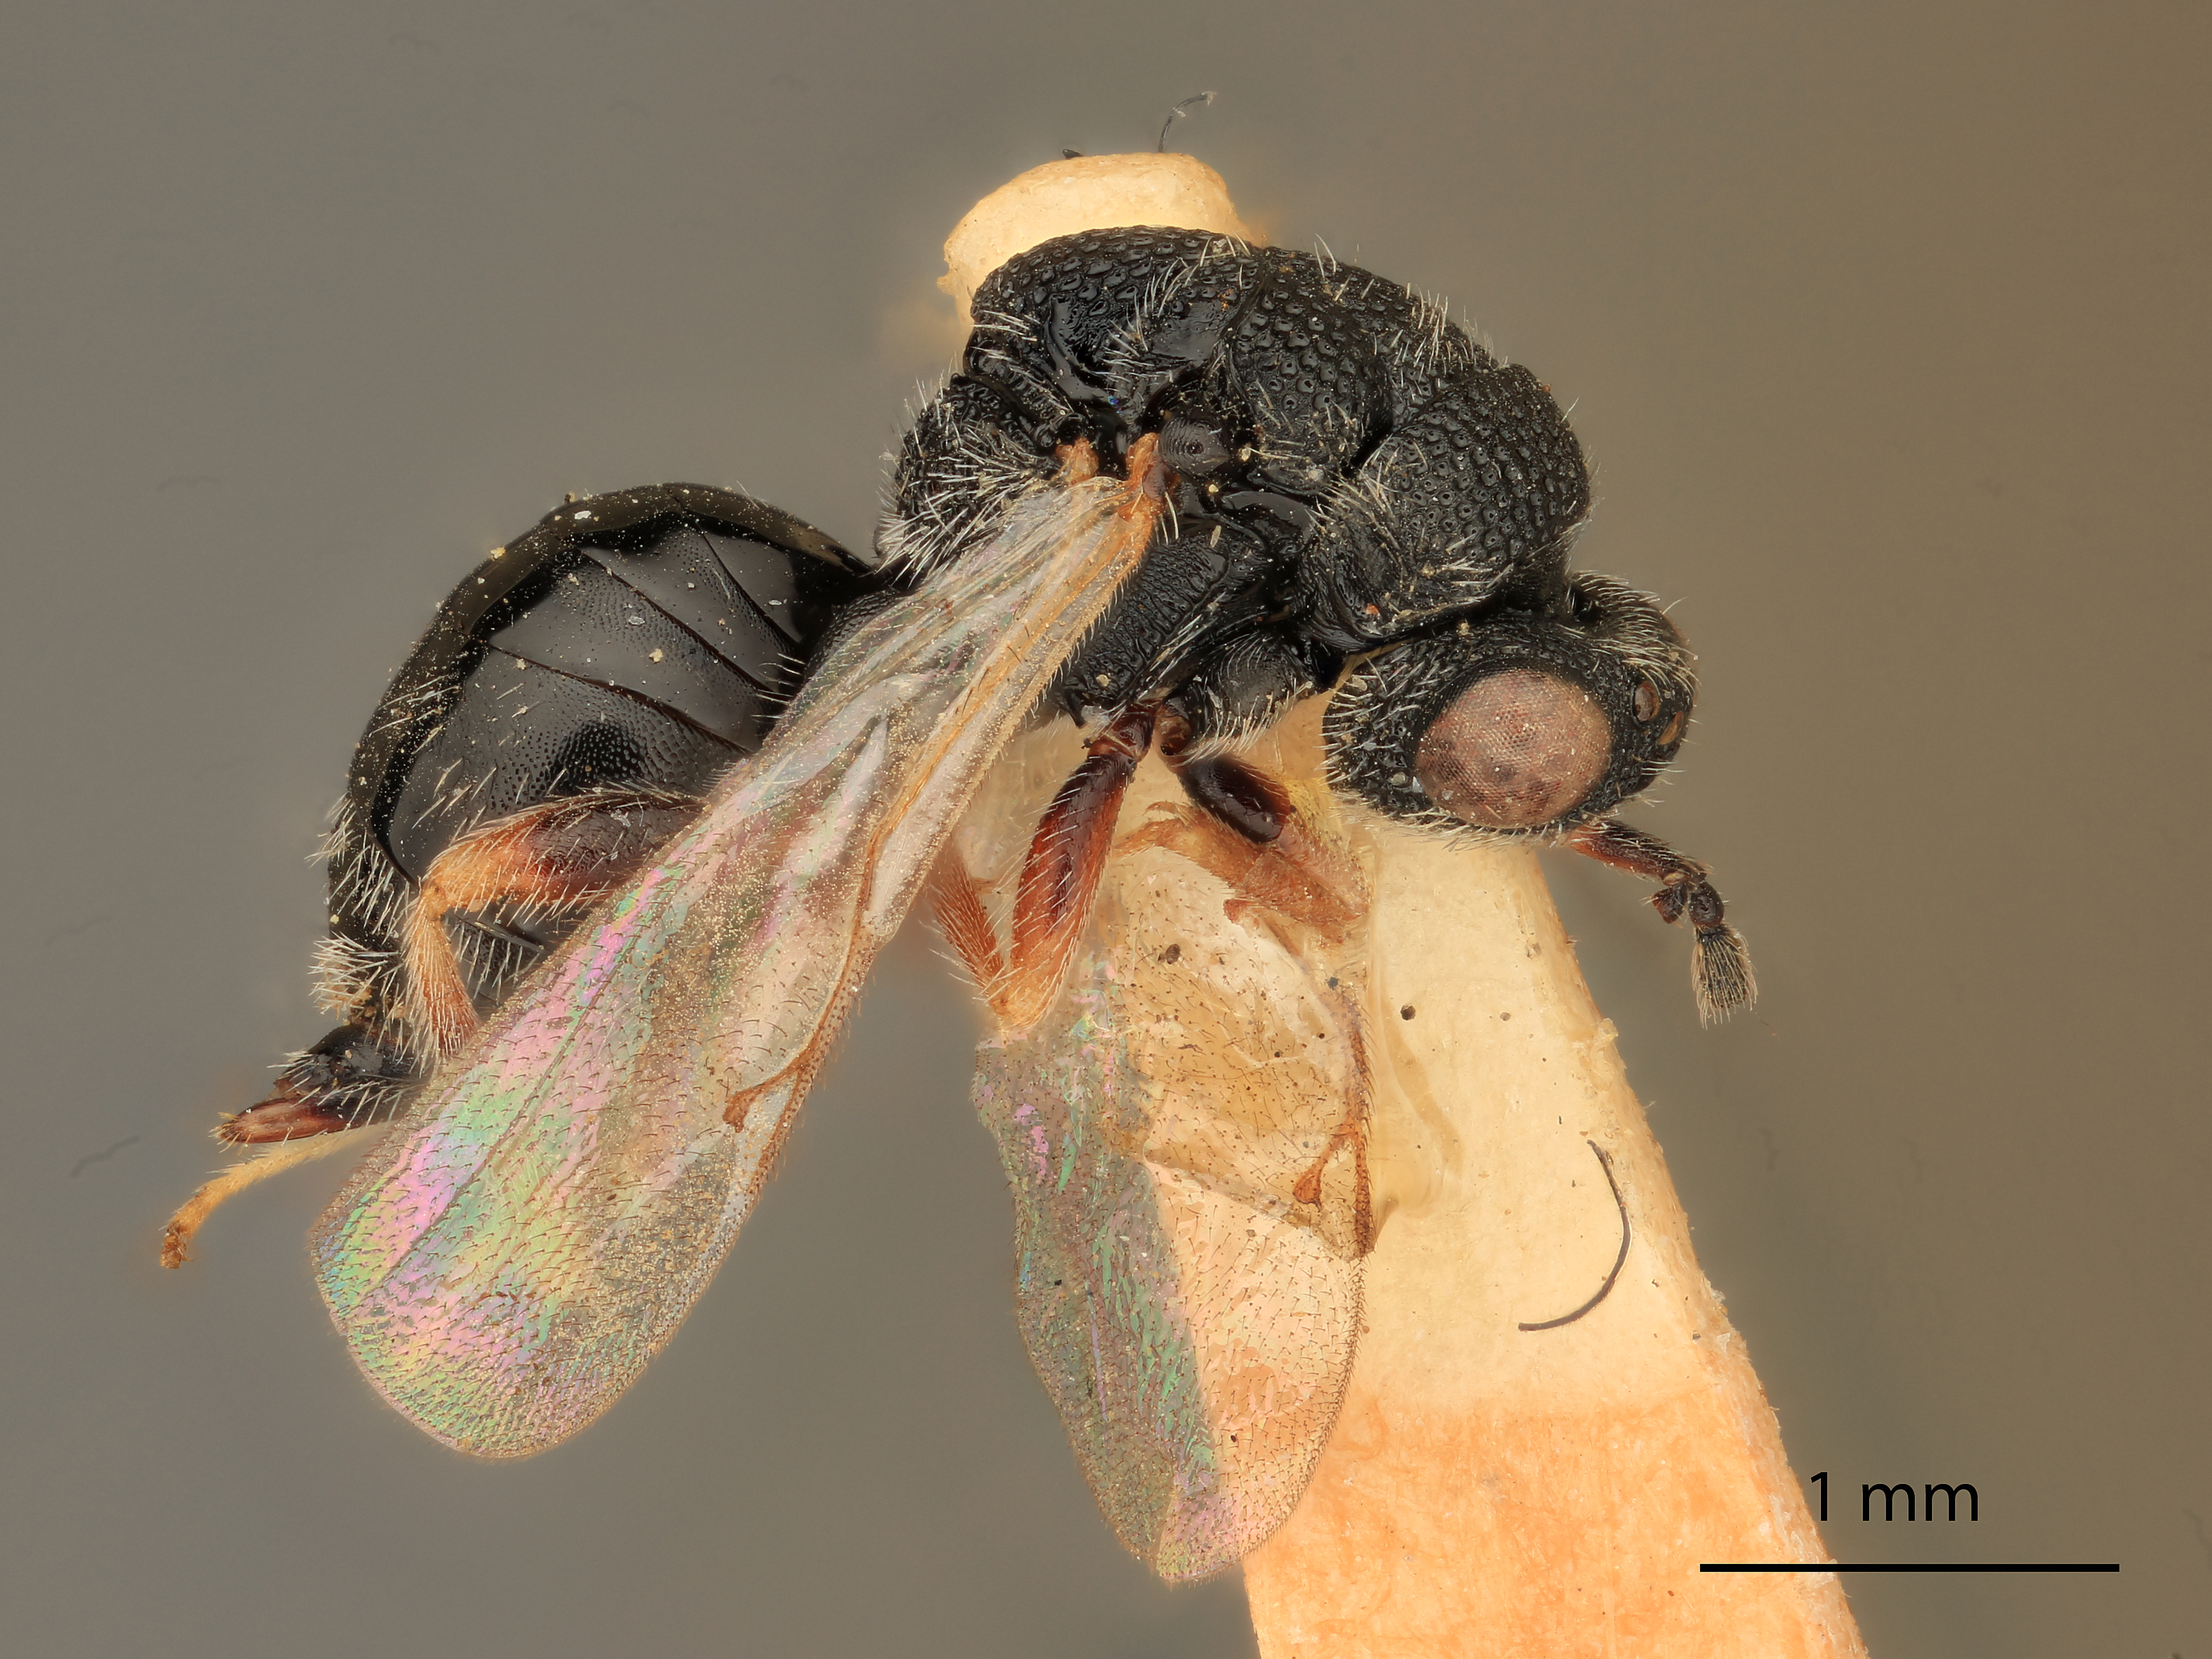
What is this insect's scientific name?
Eurytoma hirsuta
